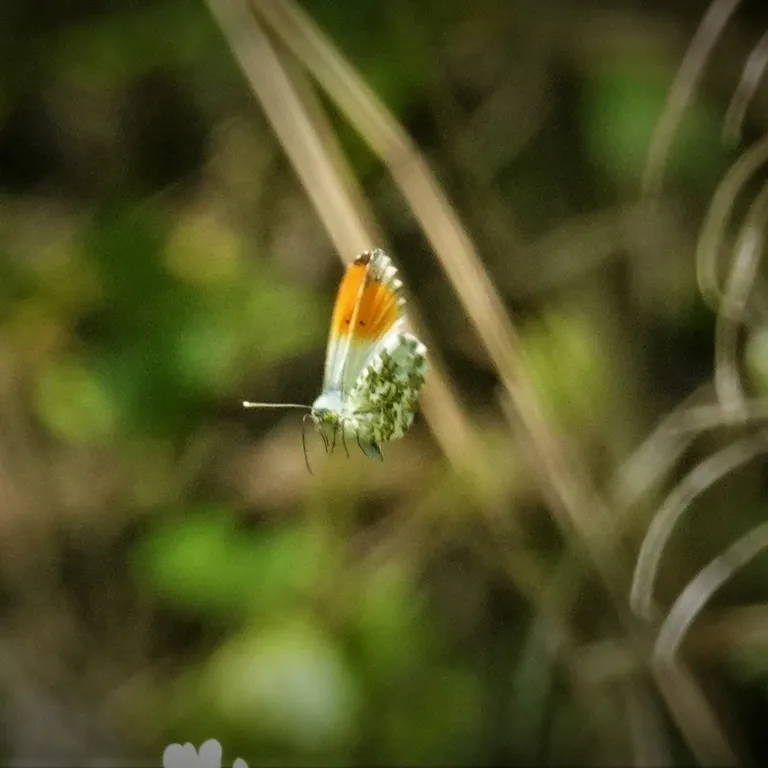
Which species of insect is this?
Anthocharis cardamines
